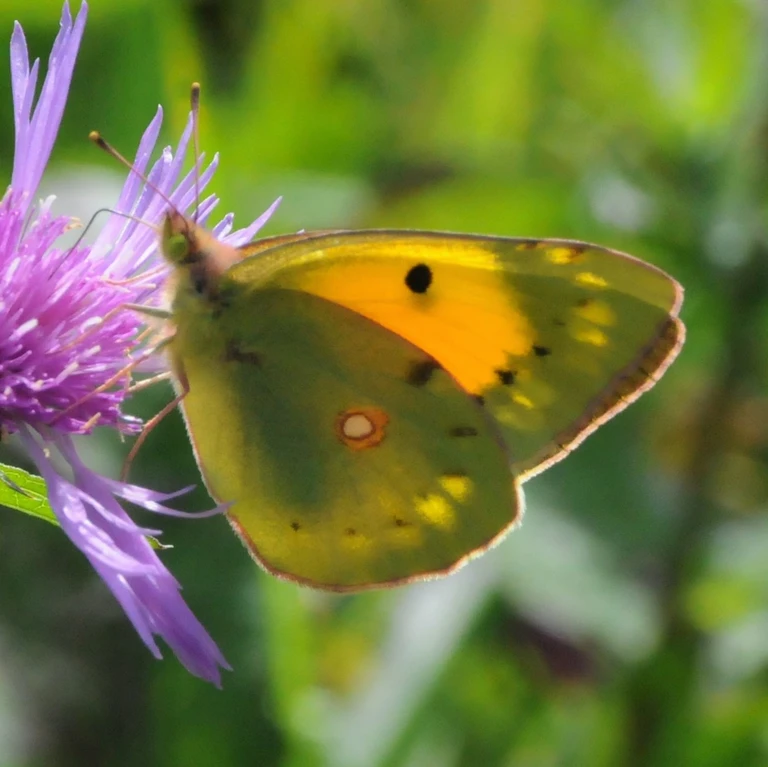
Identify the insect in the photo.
Colias croceus
